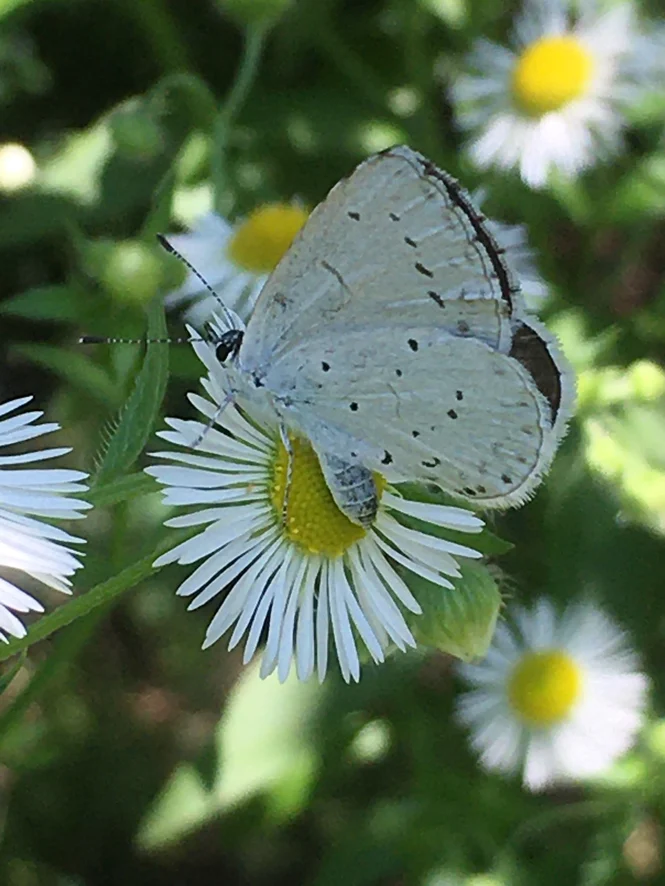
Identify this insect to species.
Celastrina argiolus
